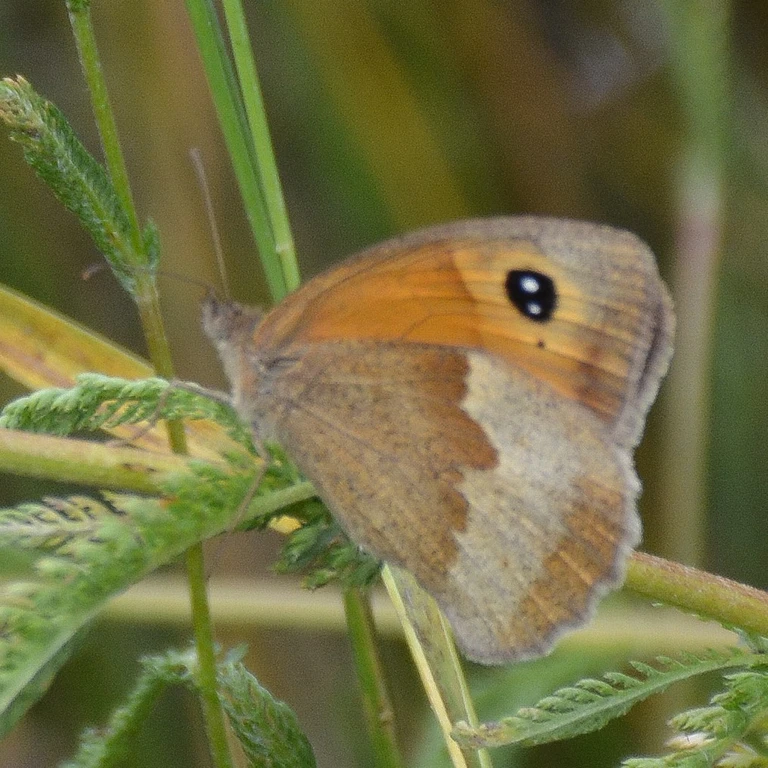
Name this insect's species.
Maniola jurtina
